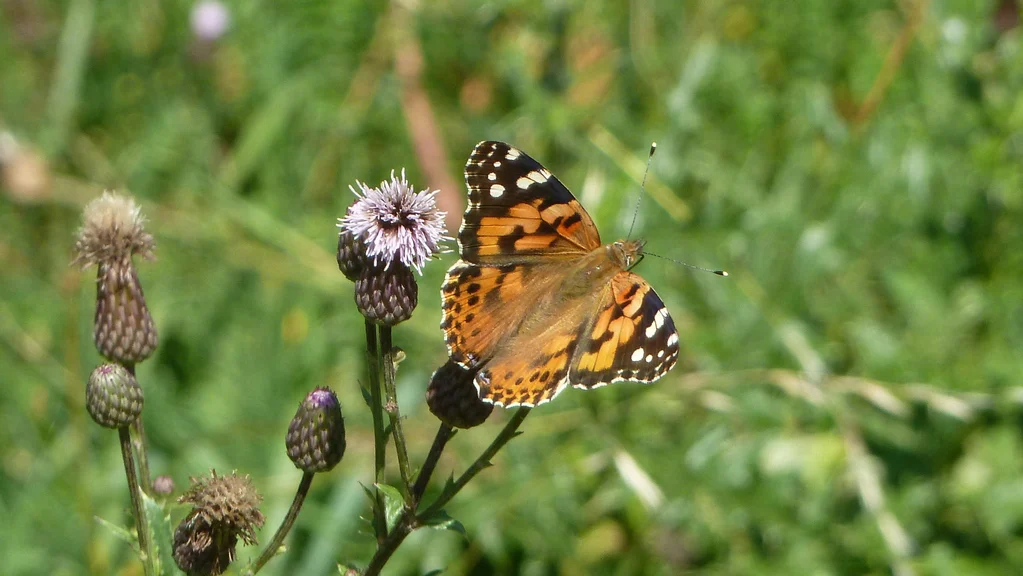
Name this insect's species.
Vanessa cardui
